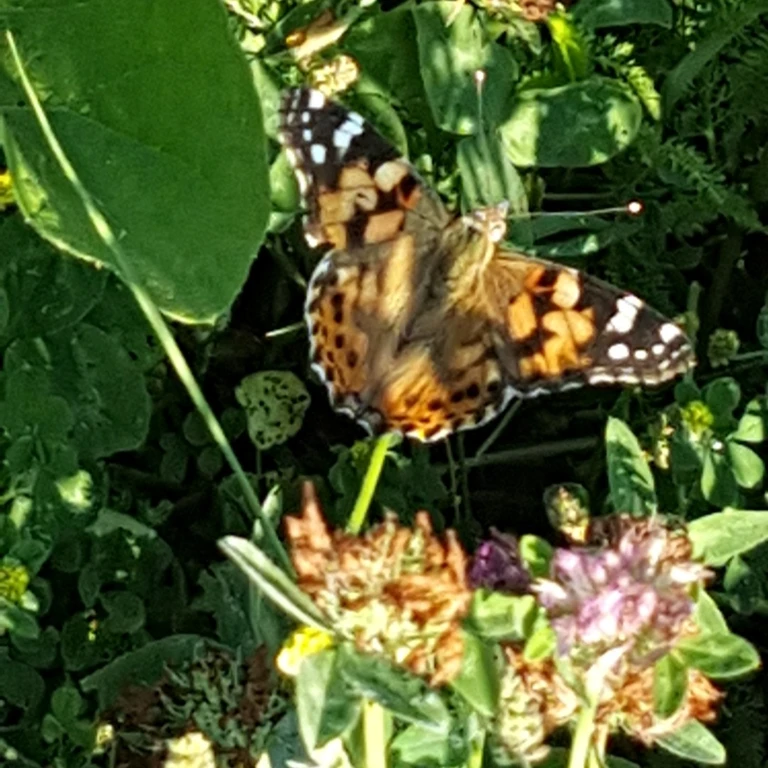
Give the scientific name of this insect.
Vanessa cardui
